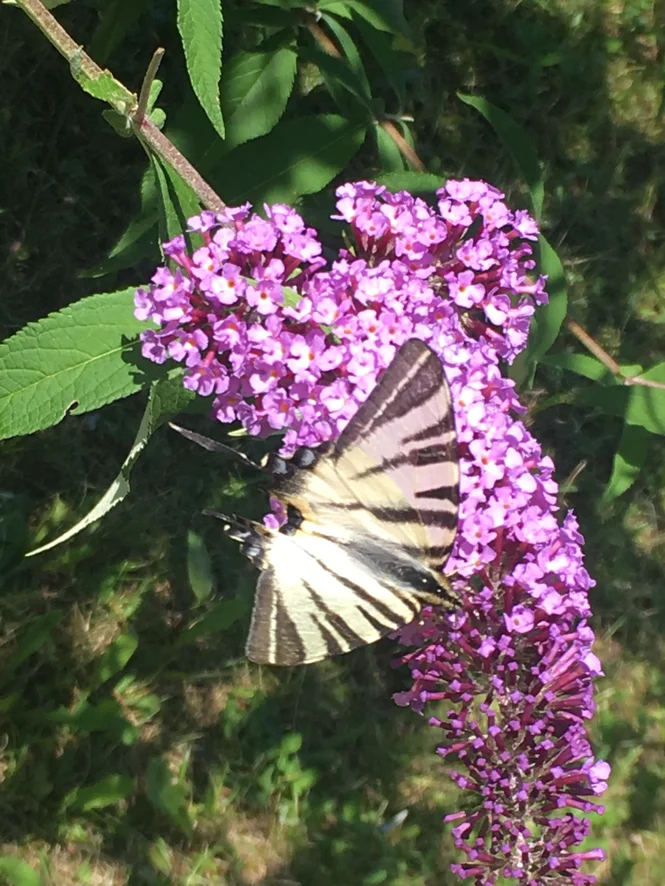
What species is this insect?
Iphiclides podalirius
